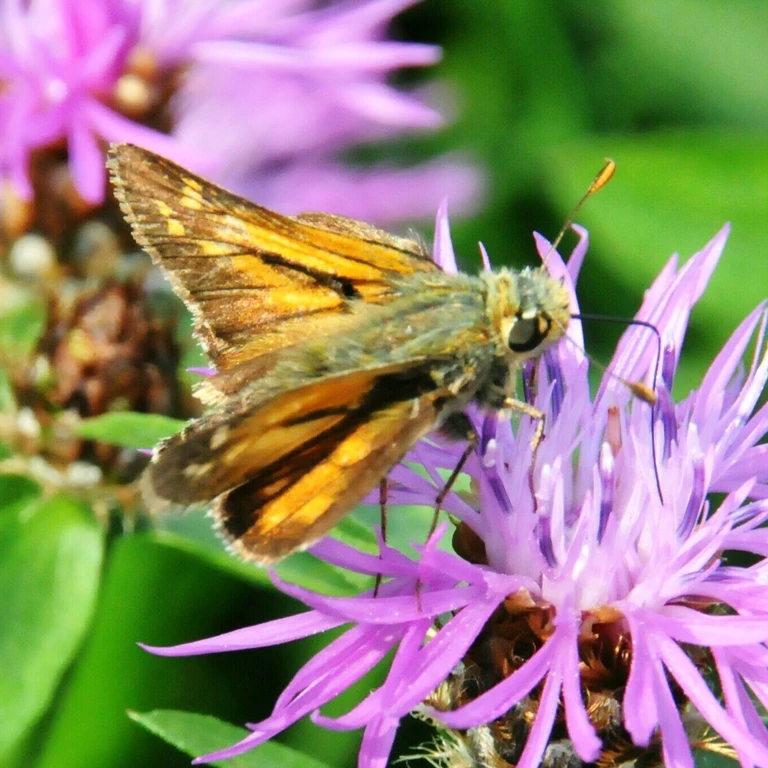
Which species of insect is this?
Hesperia comma
